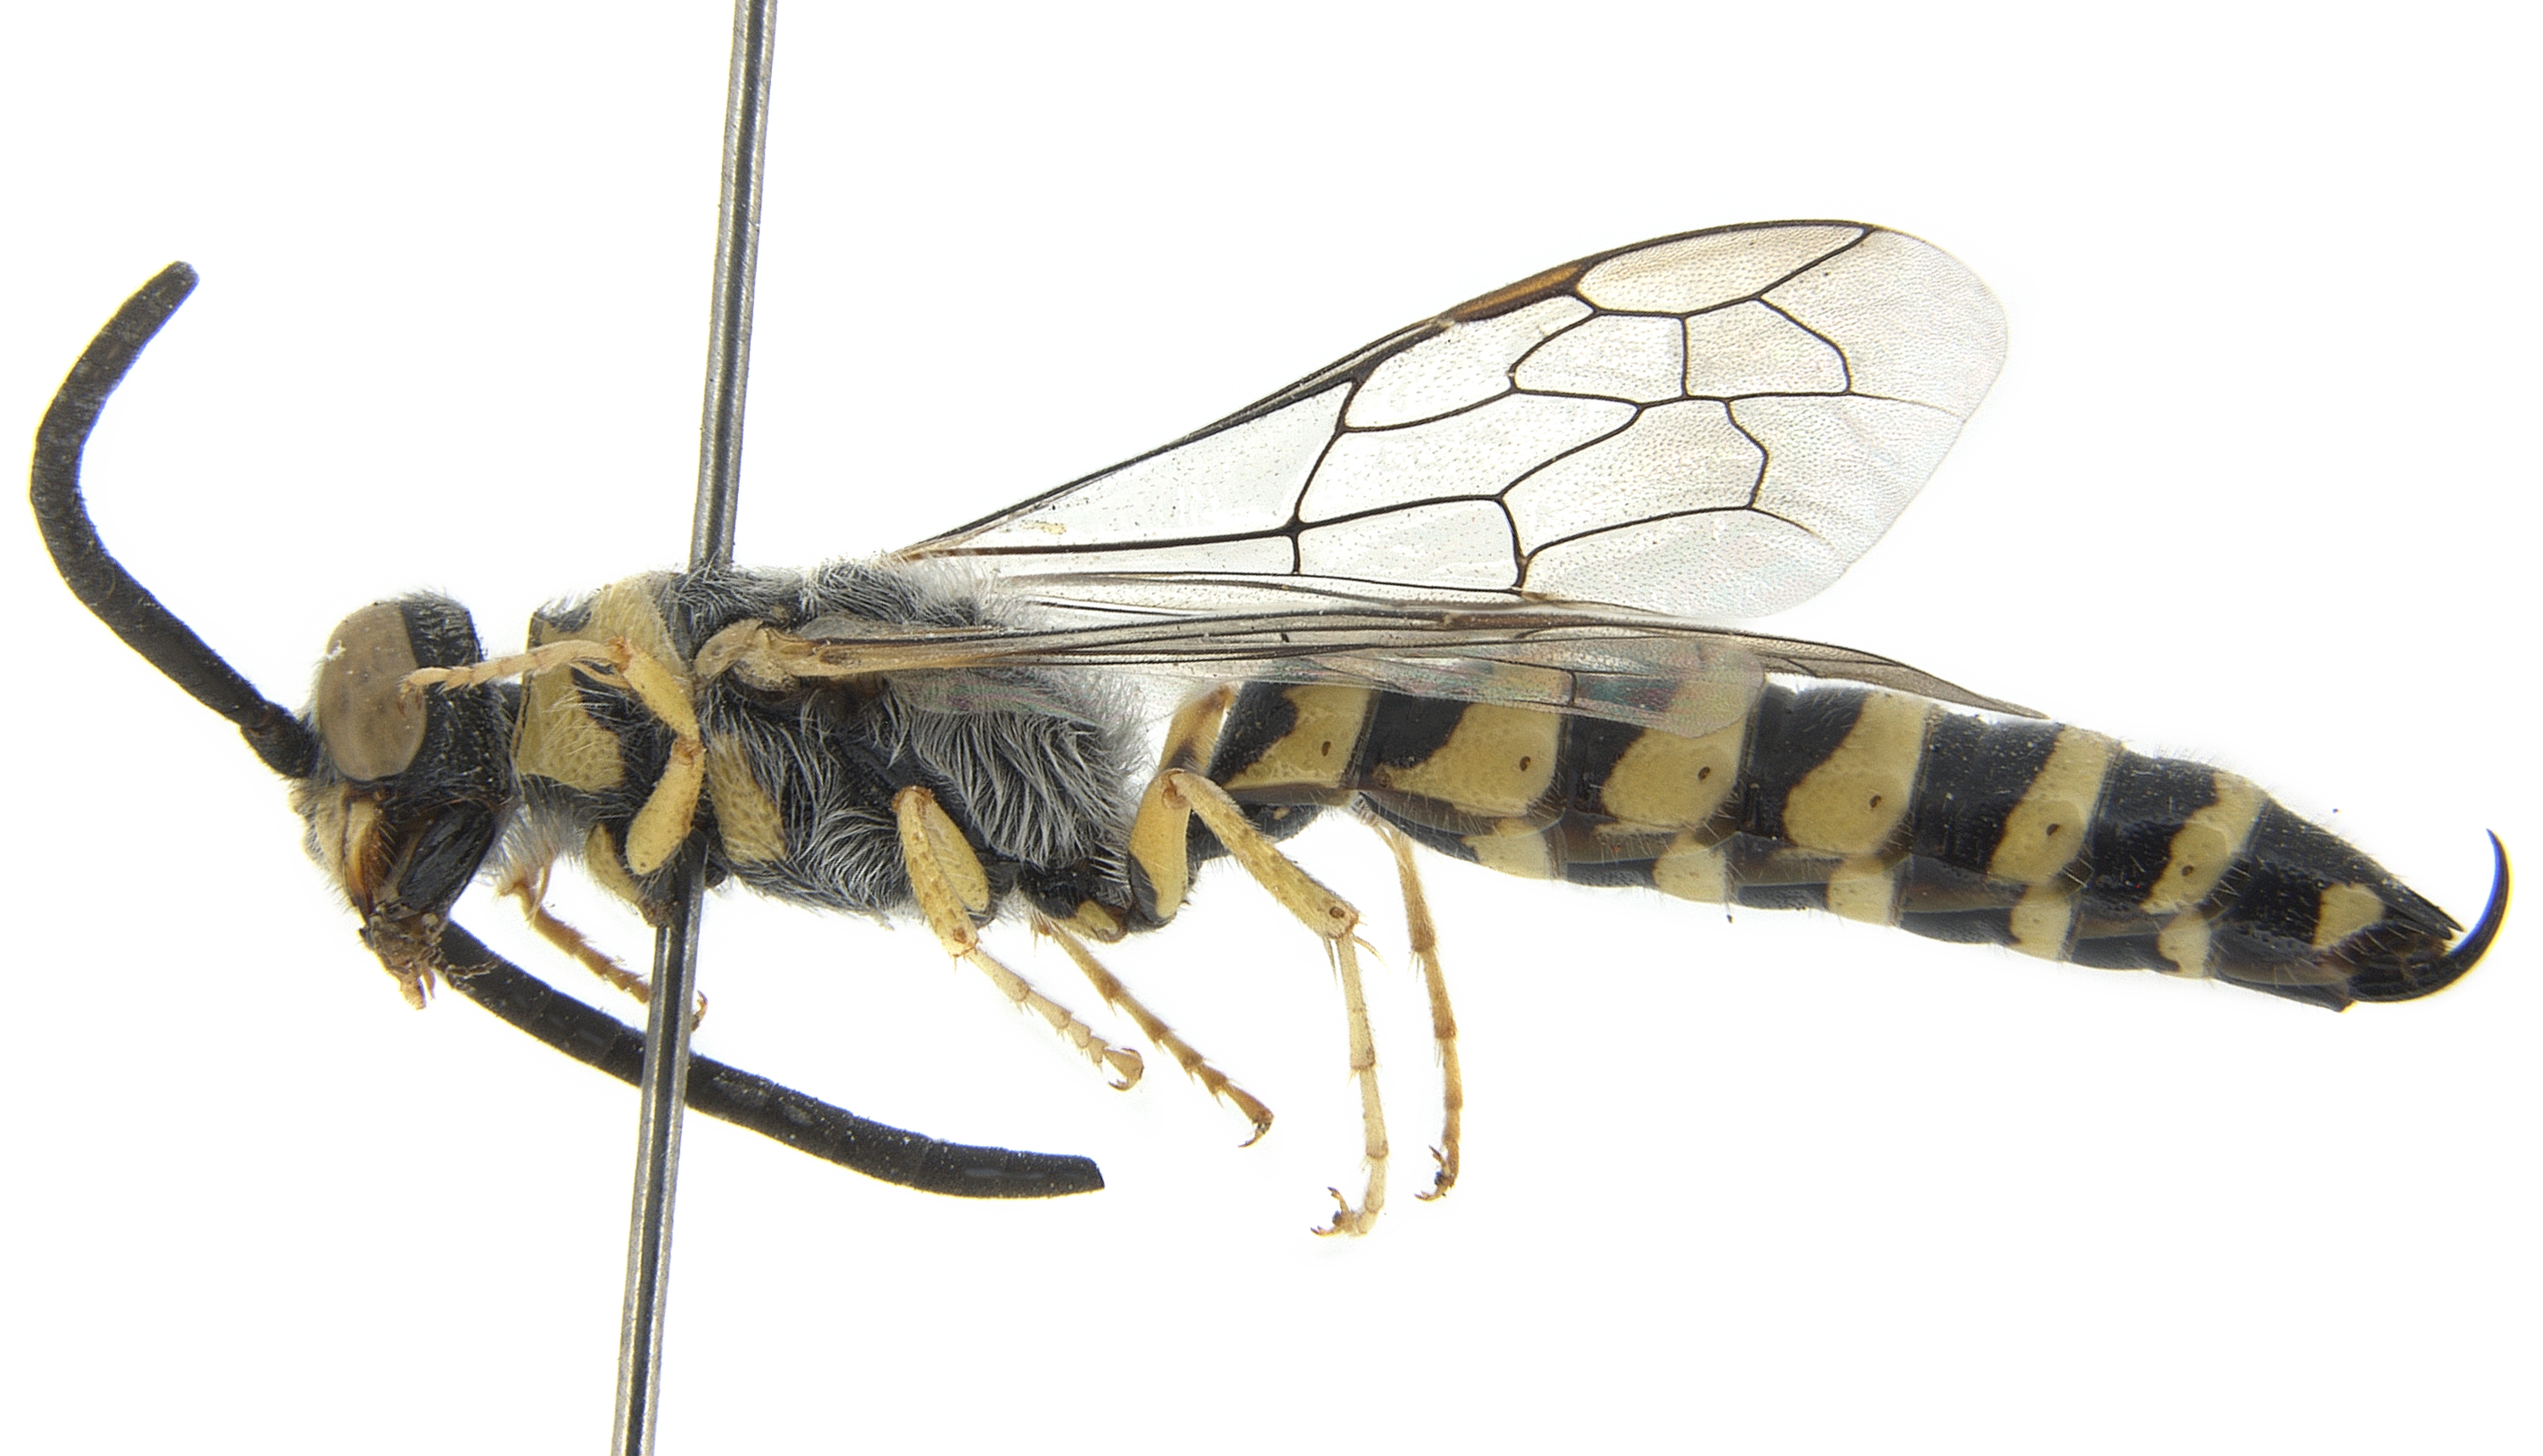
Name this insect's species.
Meria latifasciata
